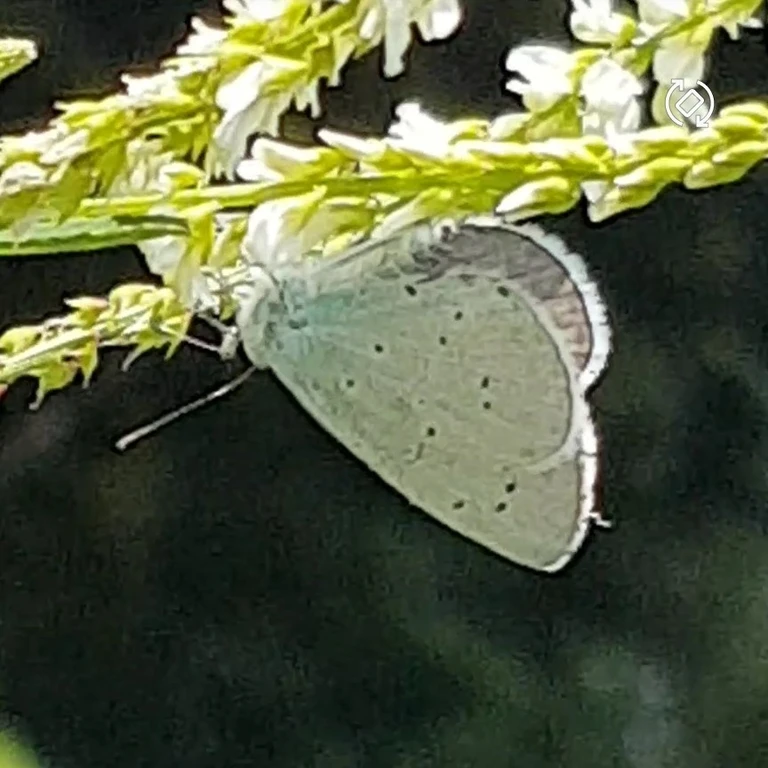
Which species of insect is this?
Celastrina argiolus
